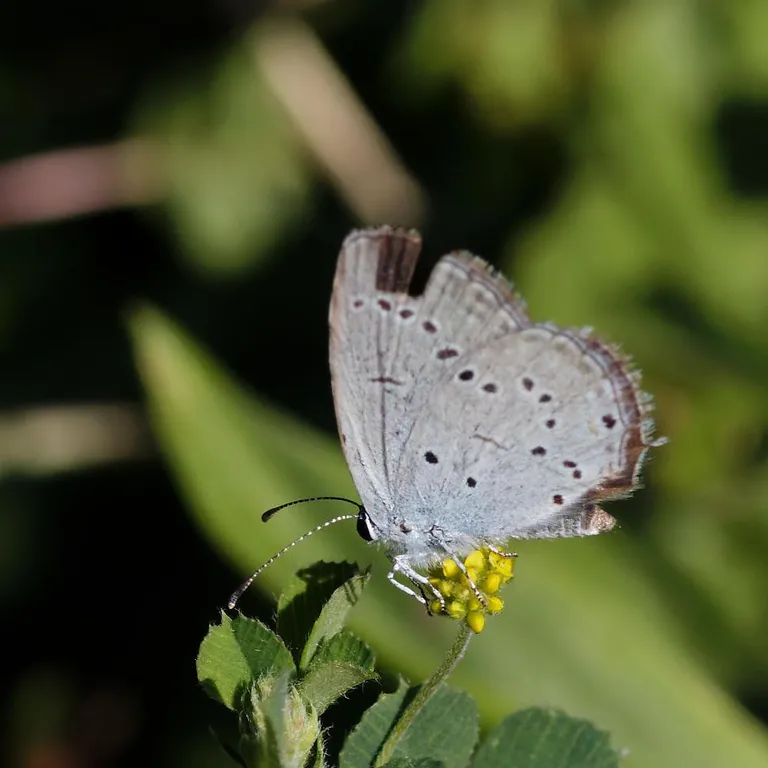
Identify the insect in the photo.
Cupido decolorata (also Elkalyce decolorata)
